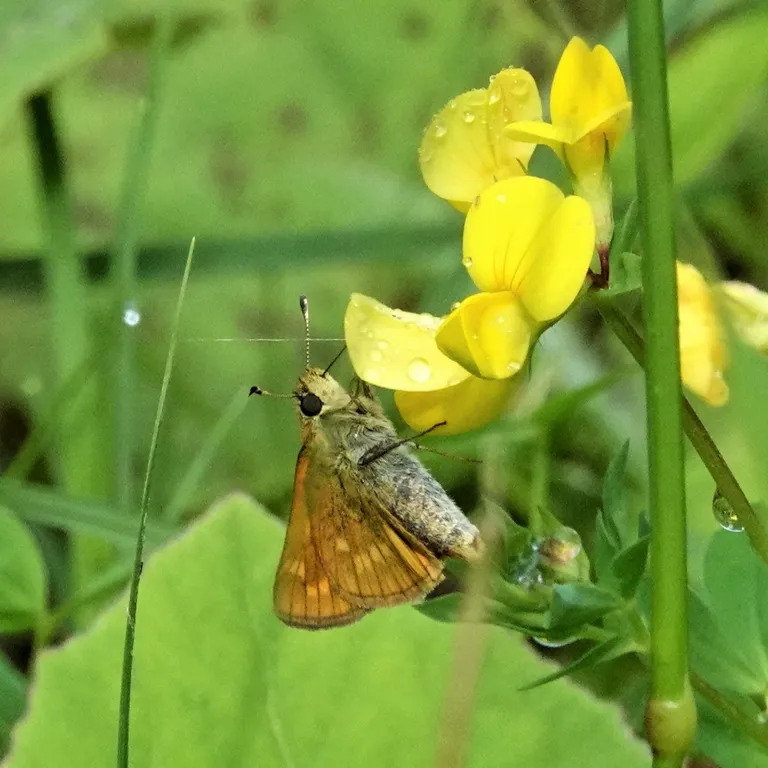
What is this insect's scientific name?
Ochlodes sylvanus (also Ochlodes venata)
